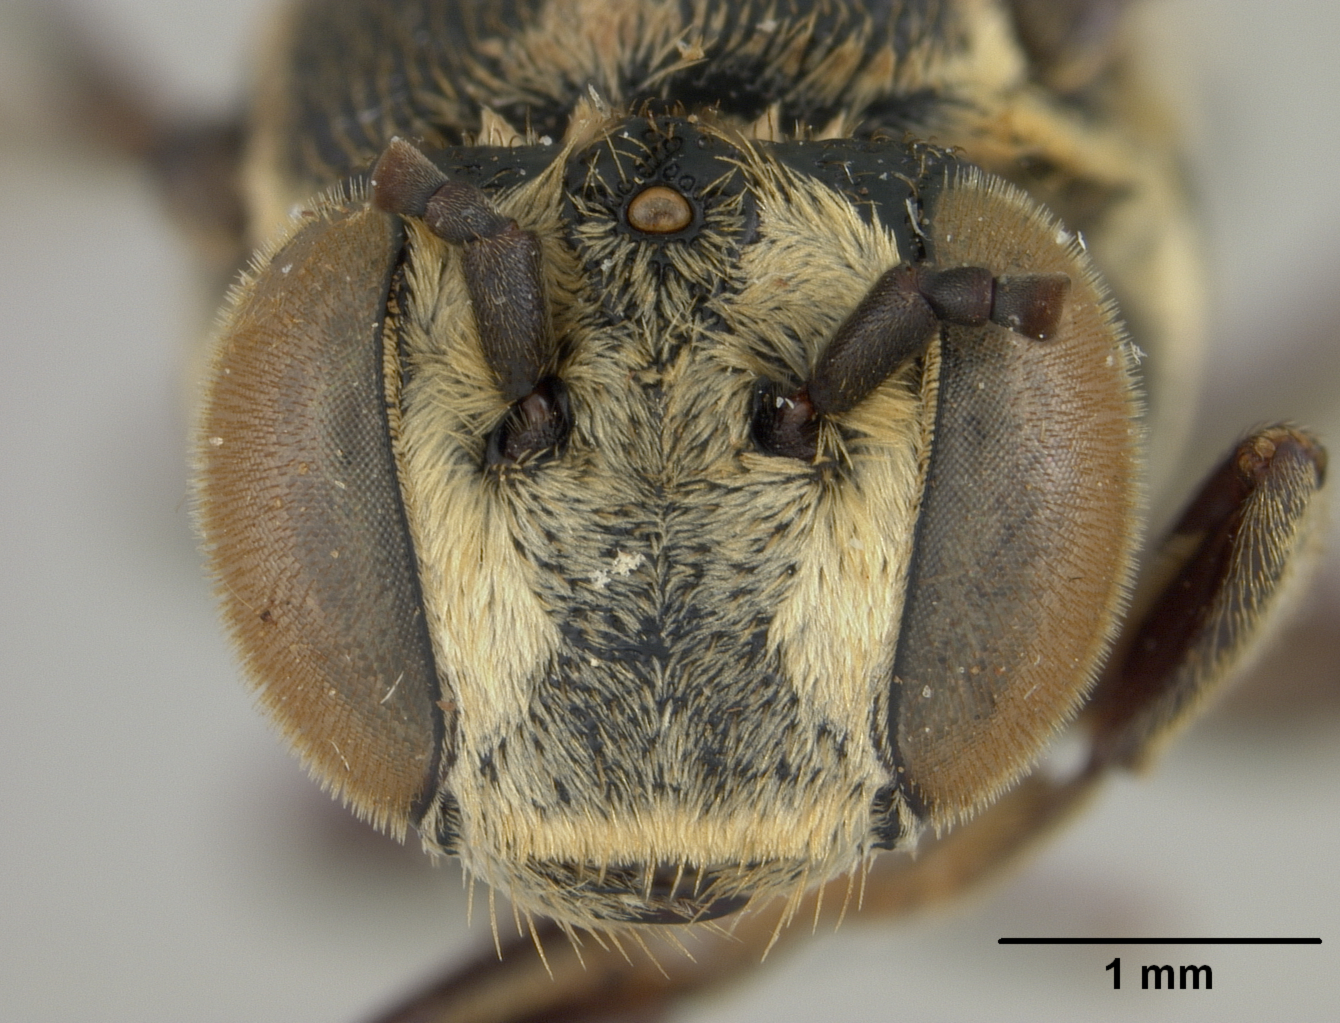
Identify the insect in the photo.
Coelioxys anaphyrma
